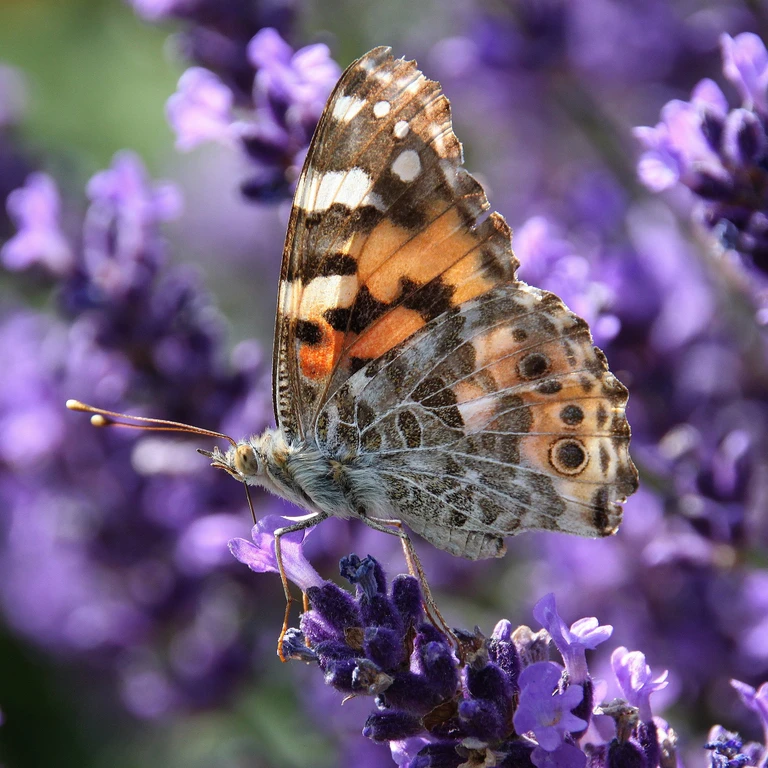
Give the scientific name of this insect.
Vanessa cardui
